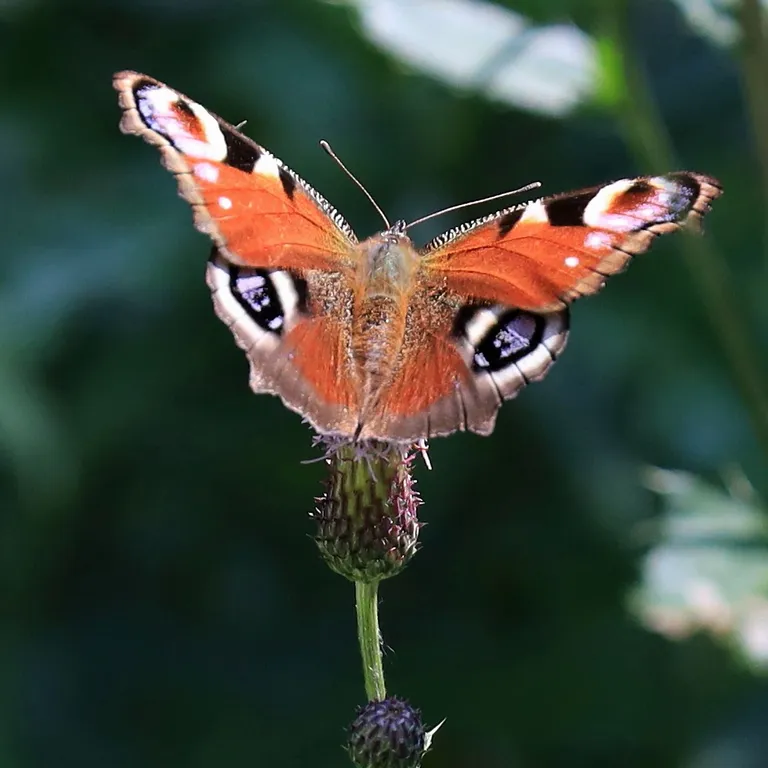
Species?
Aglais io
